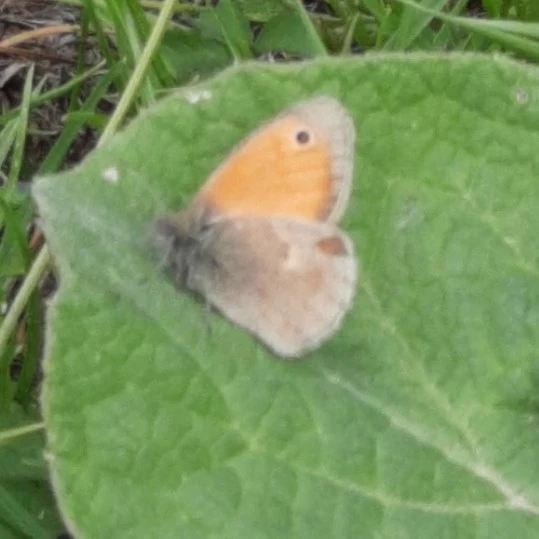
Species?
Coenonympha pamphilus
